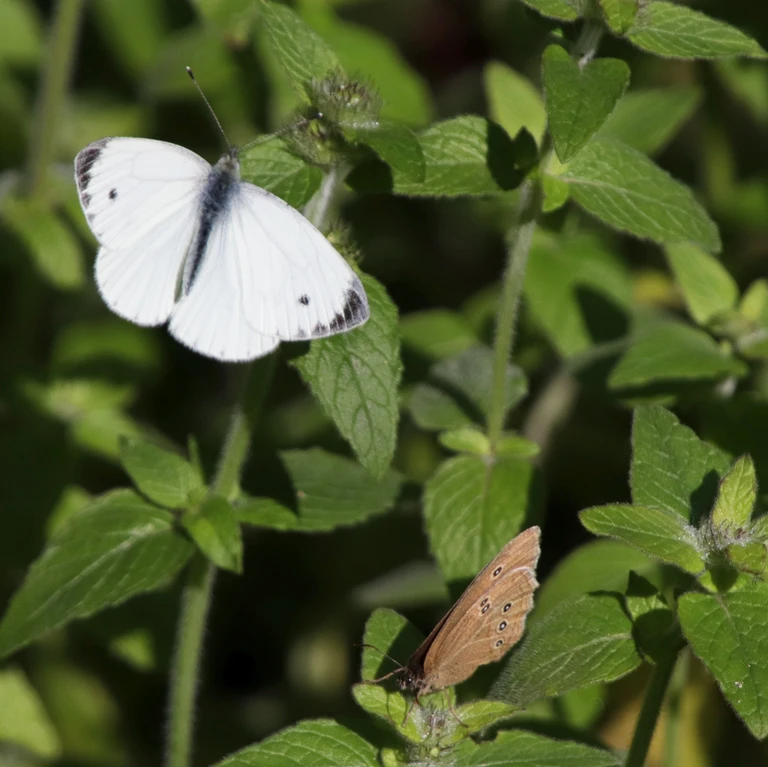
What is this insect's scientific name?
Pieris napi
